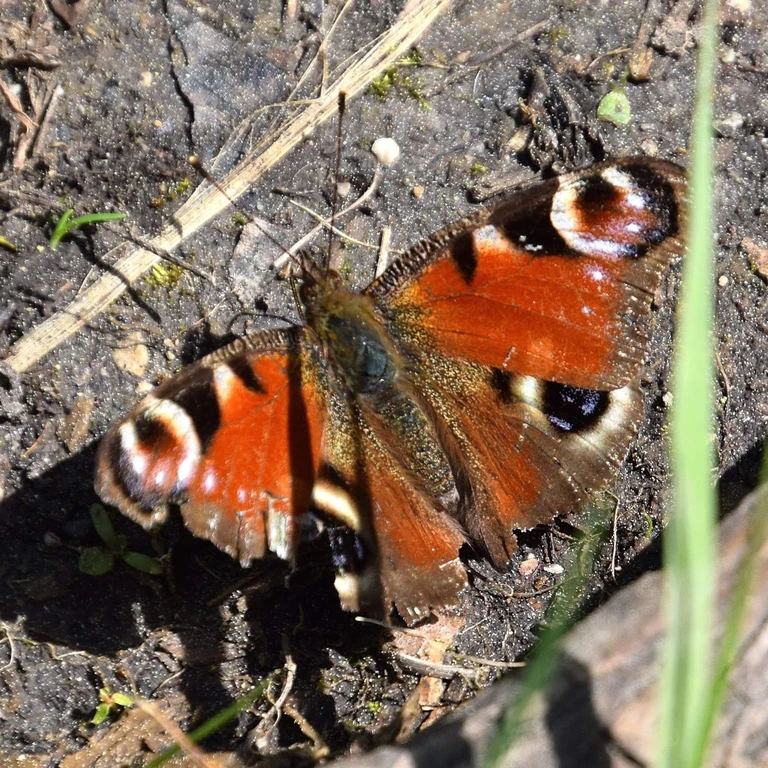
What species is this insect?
Aglais io
